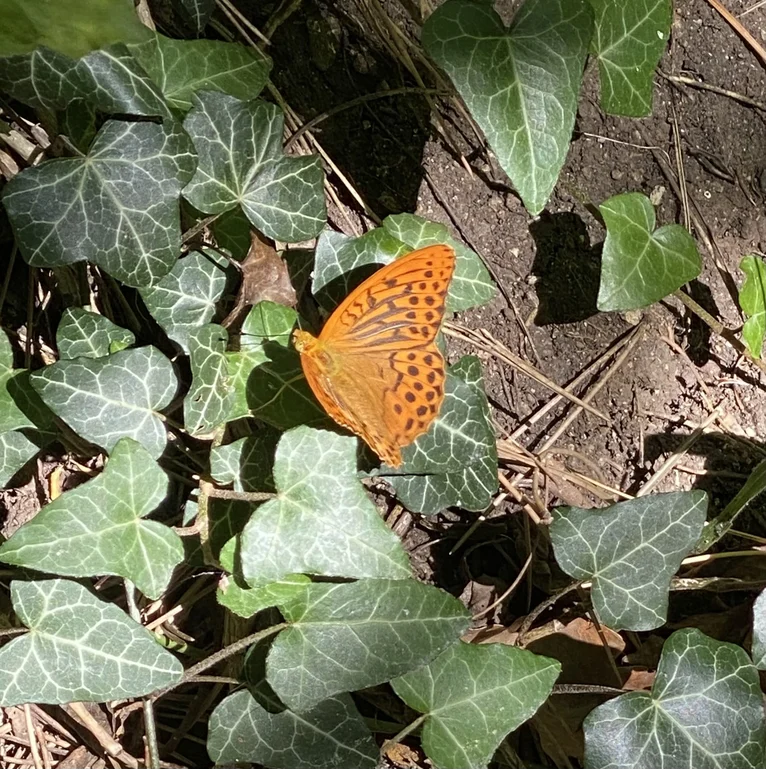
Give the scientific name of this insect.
Argynnis paphia
